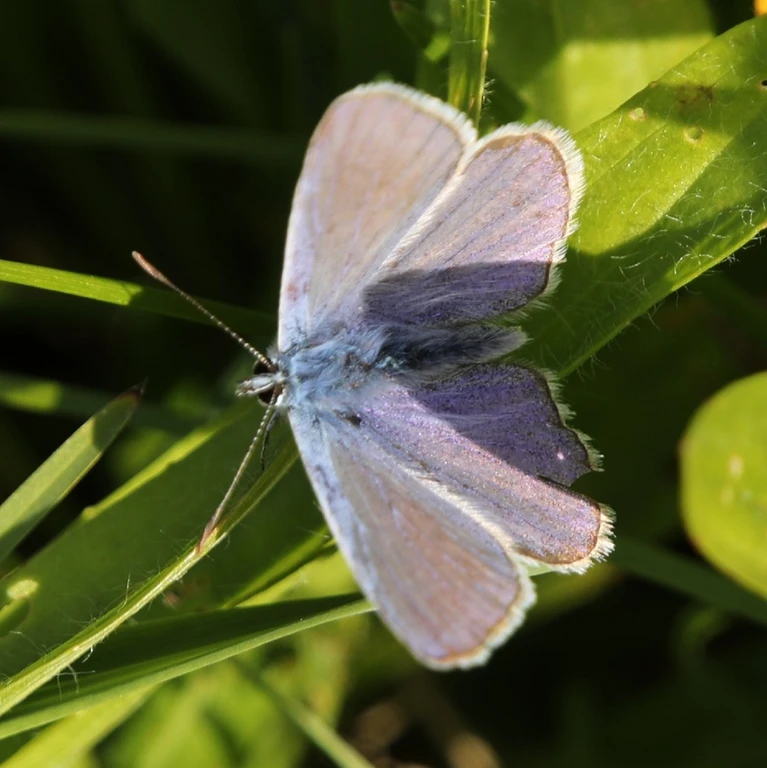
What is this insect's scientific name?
Polyommatus icarus
